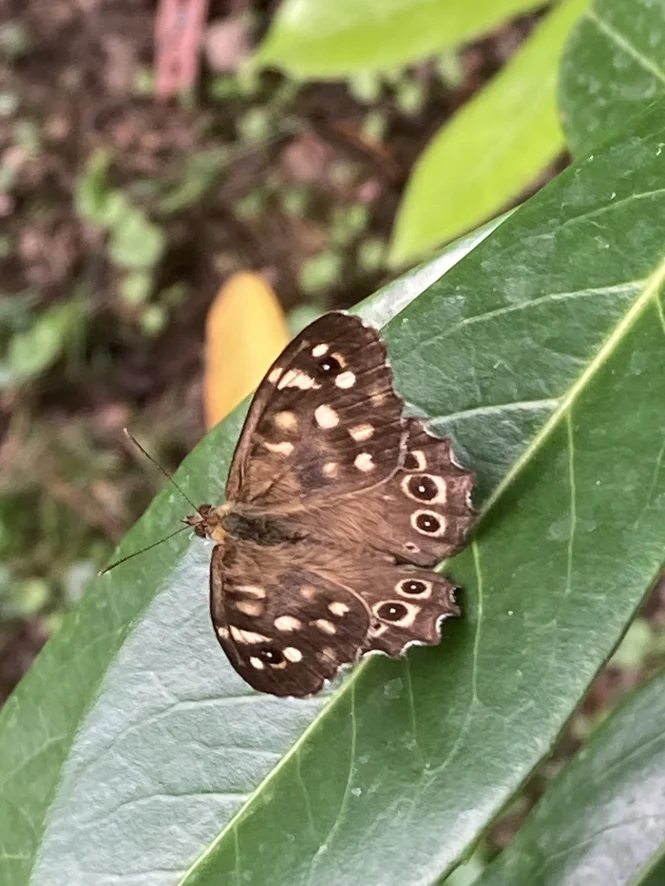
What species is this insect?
Pararge aegeria
